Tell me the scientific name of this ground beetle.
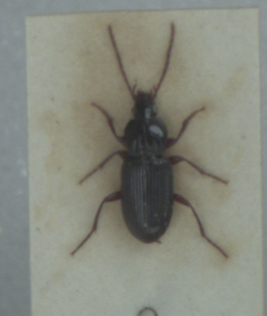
Pedius longicollis
